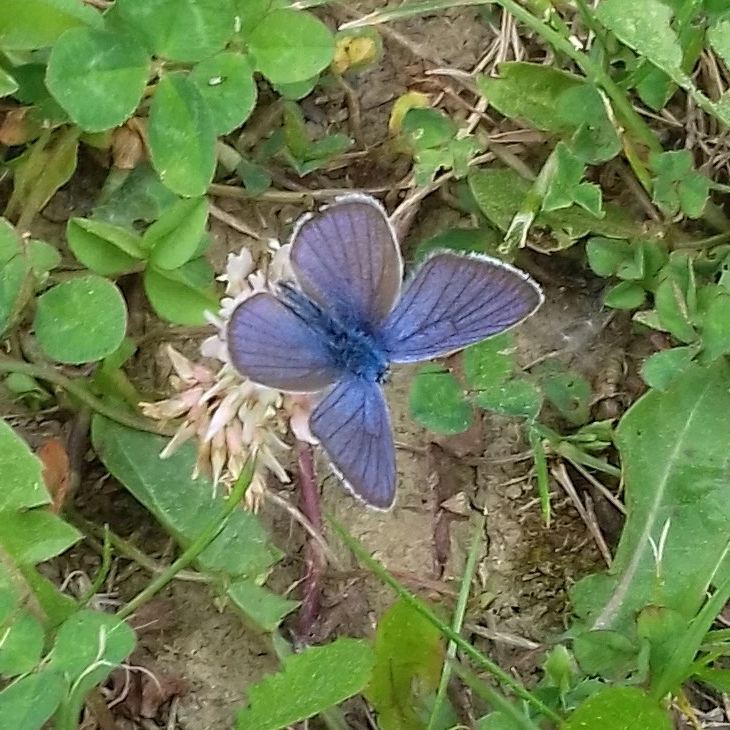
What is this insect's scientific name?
Cyaniris semiargus
